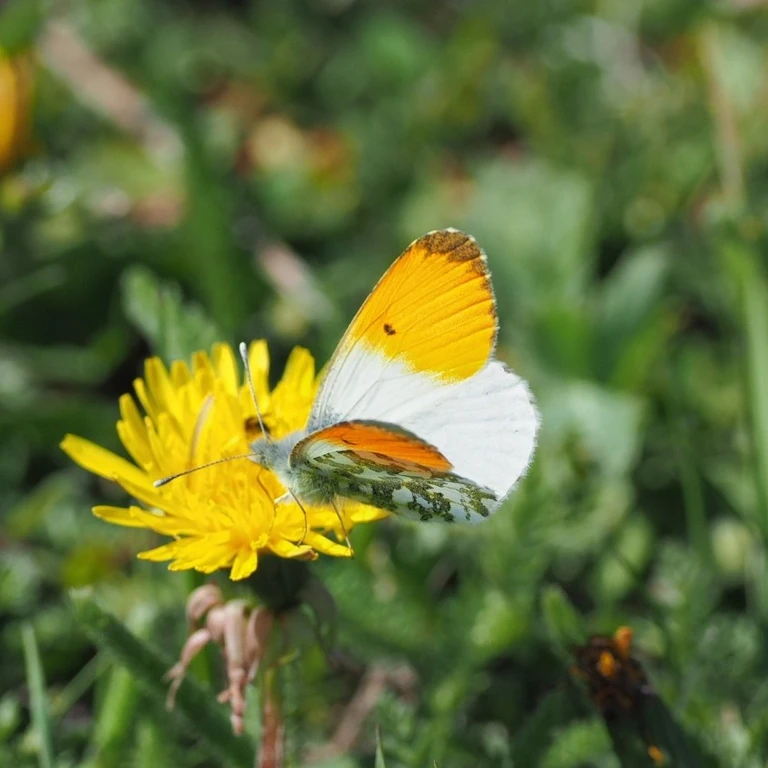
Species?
Anthocharis cardamines
